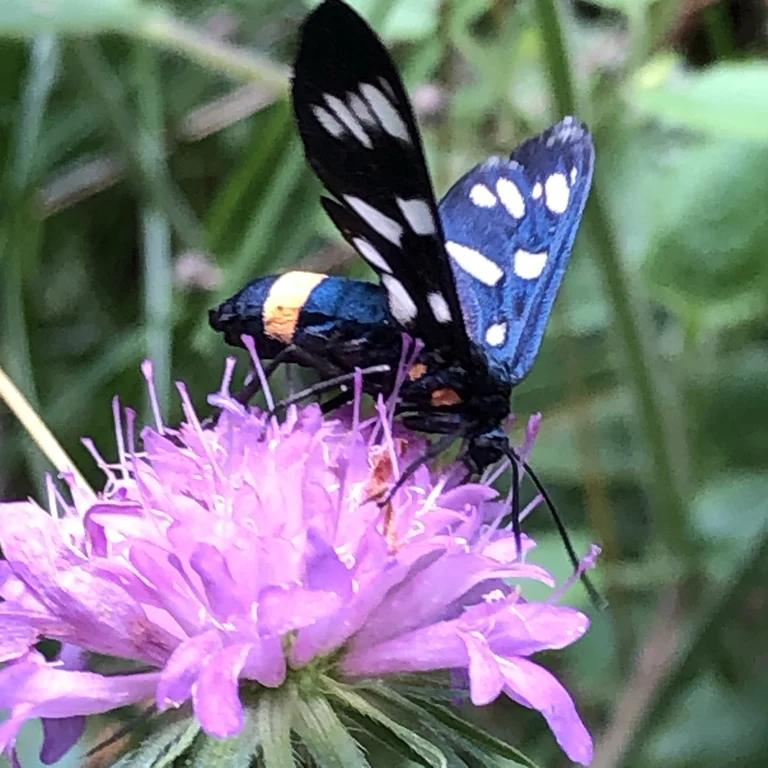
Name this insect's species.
Amata phegea
